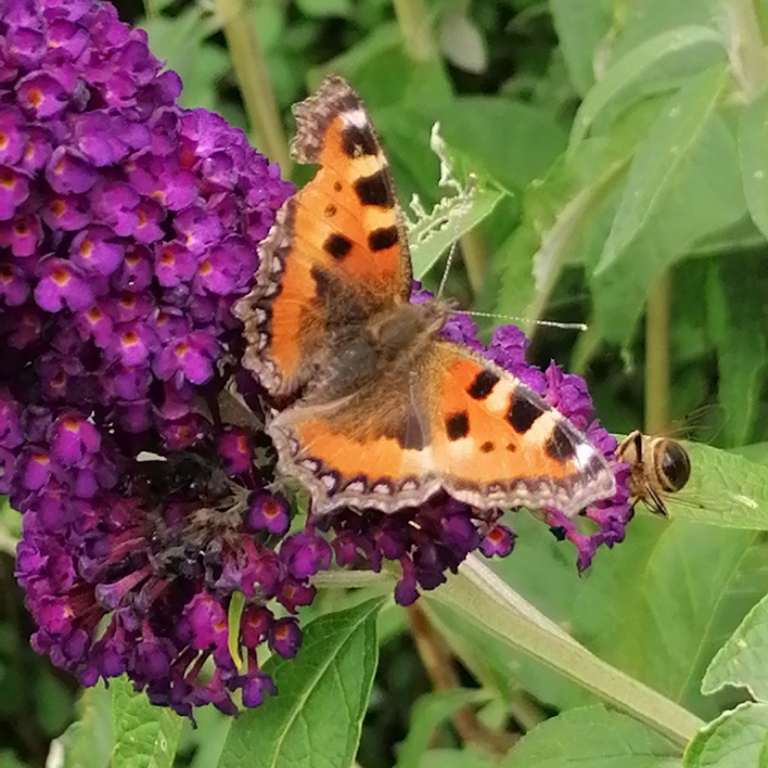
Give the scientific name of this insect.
Aglais urticae
